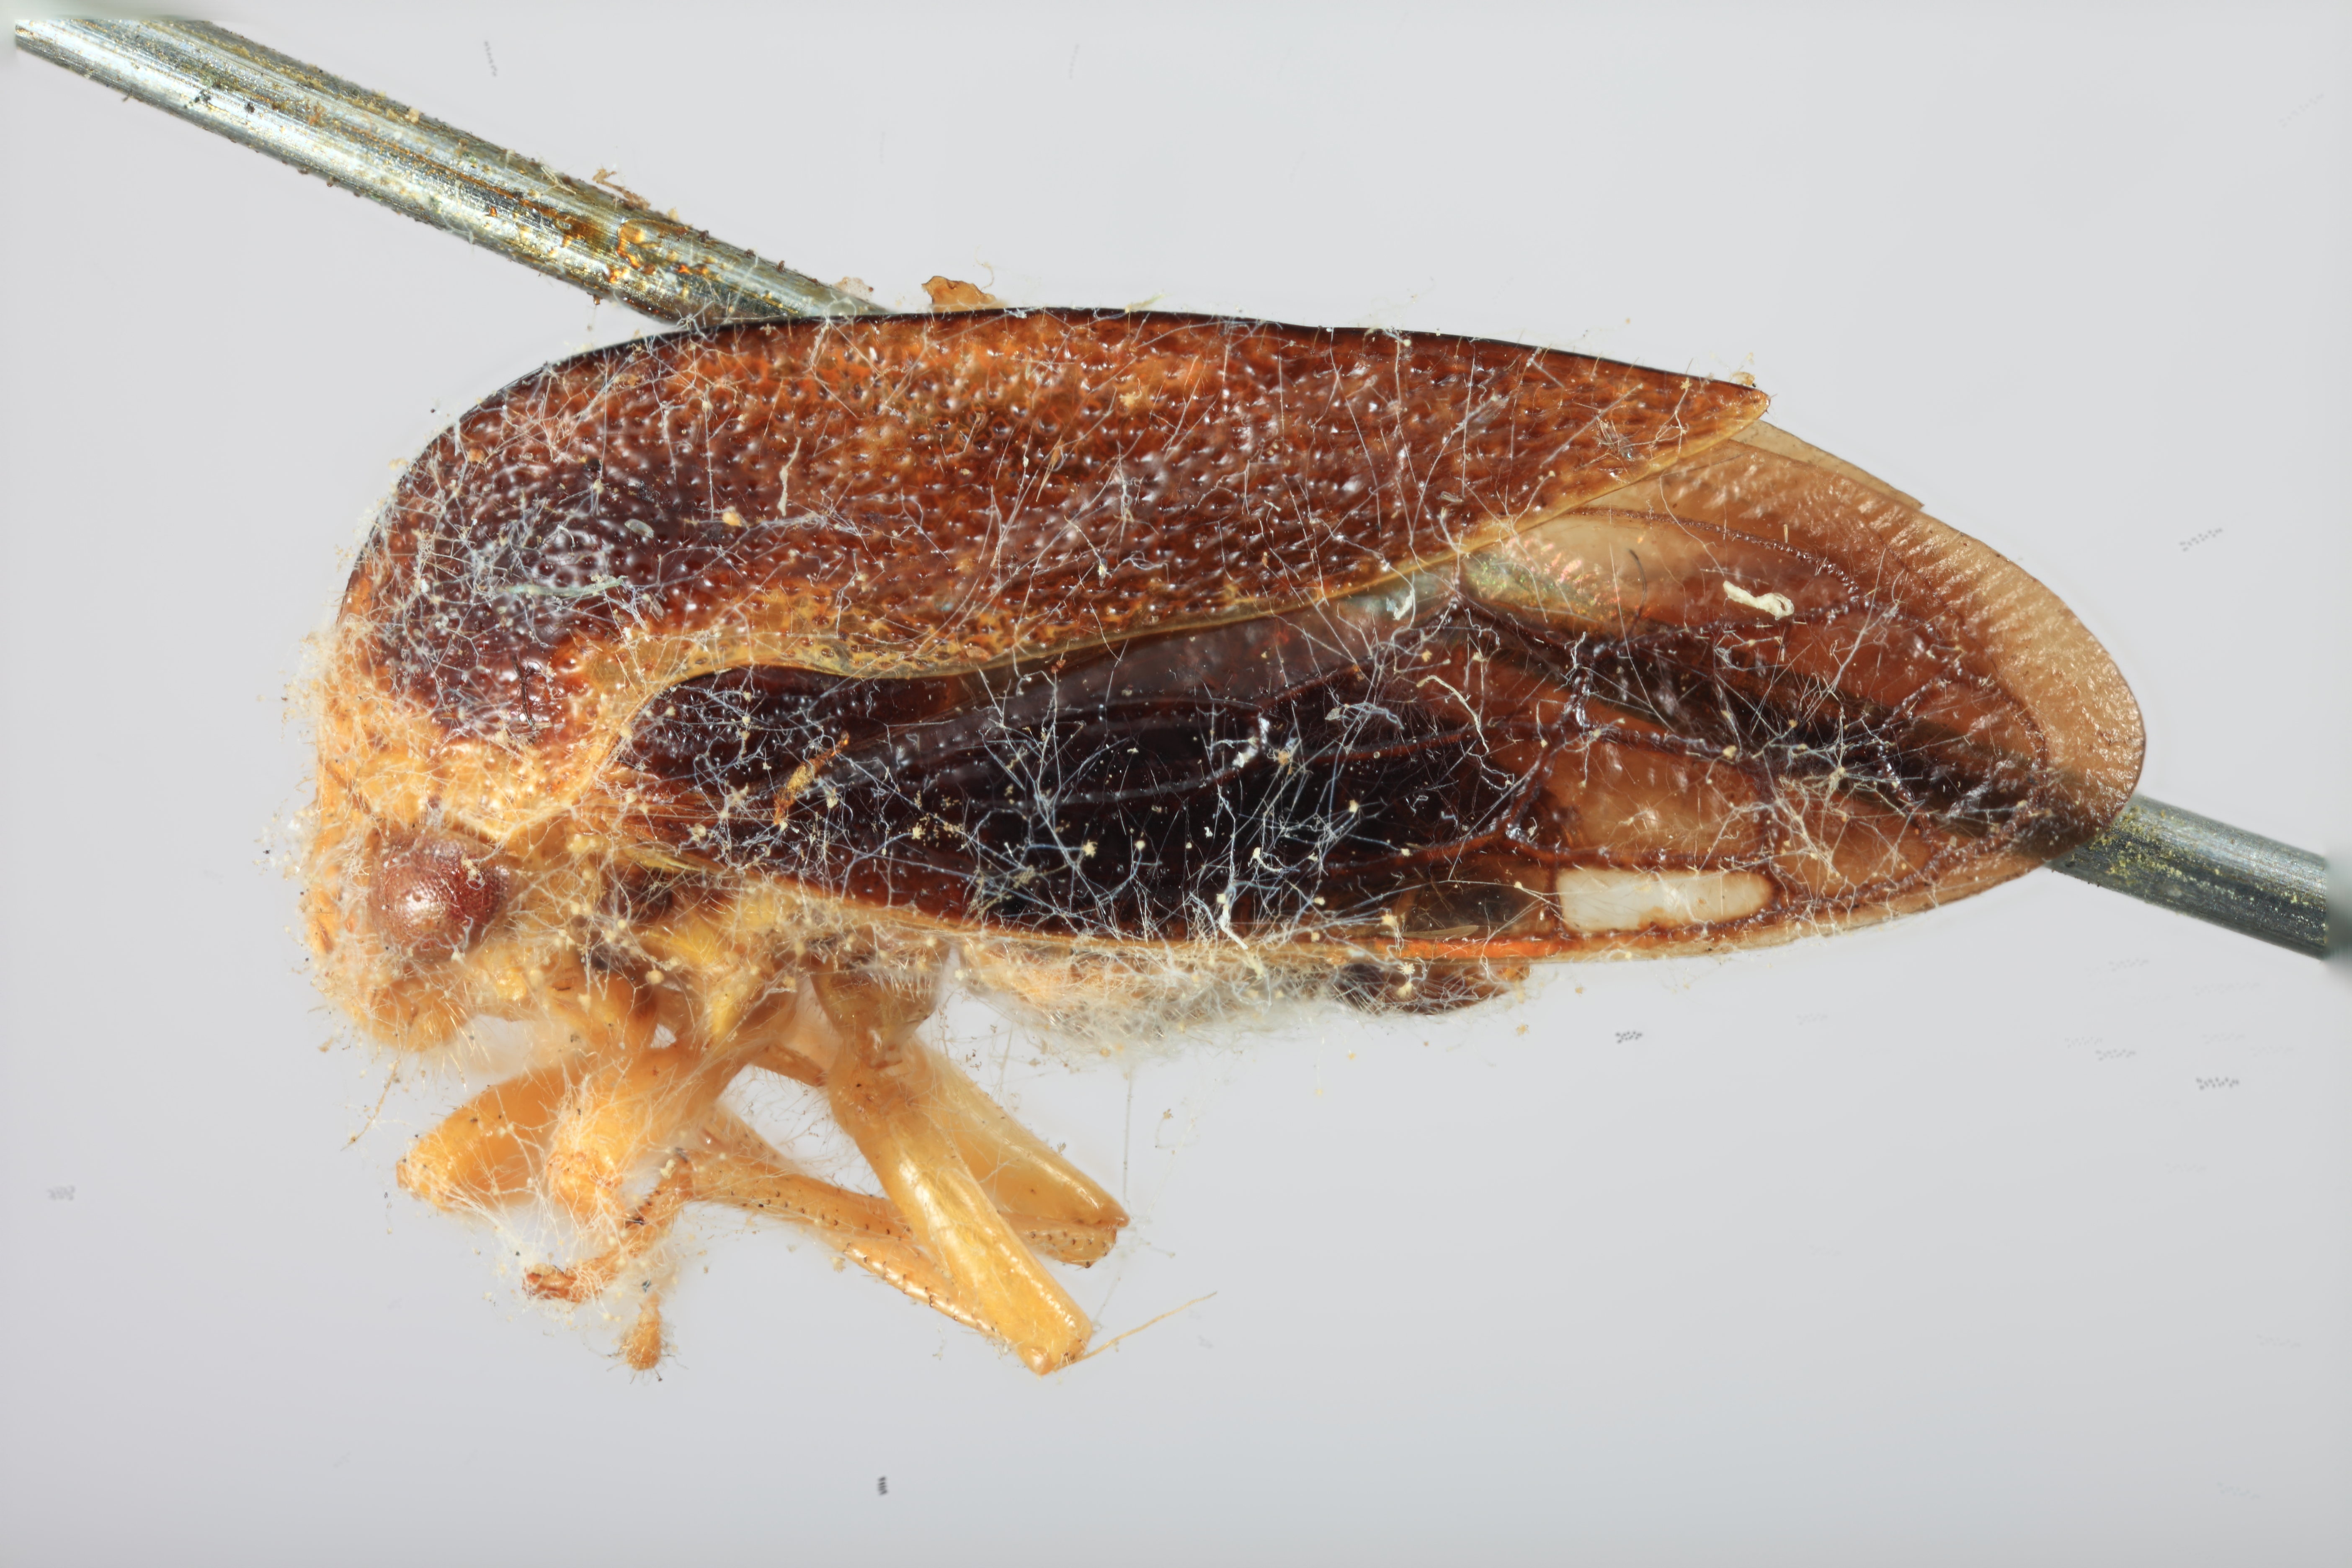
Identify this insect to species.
Smilia castaneae
